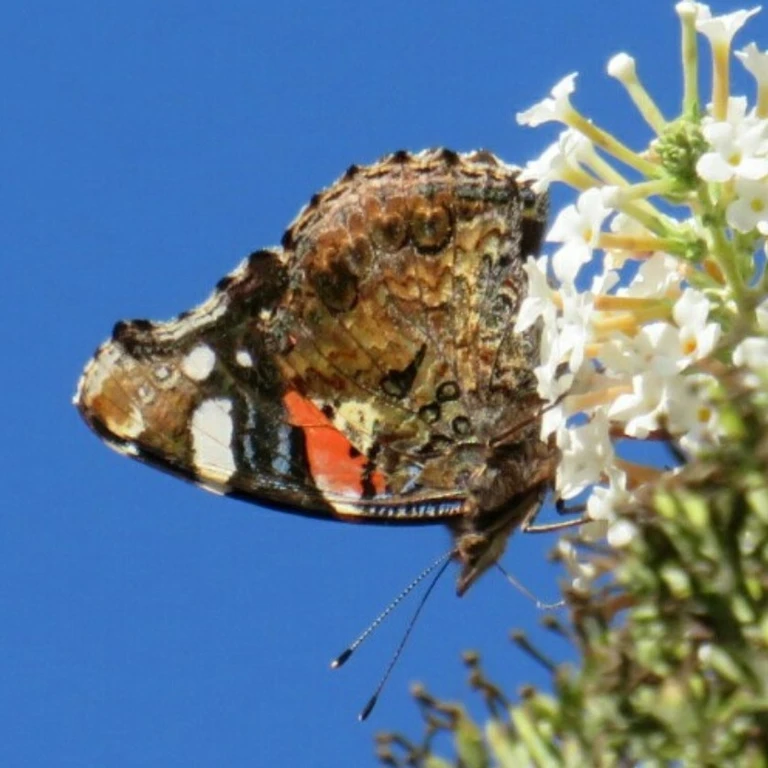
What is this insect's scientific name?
Vanessa atalanta
